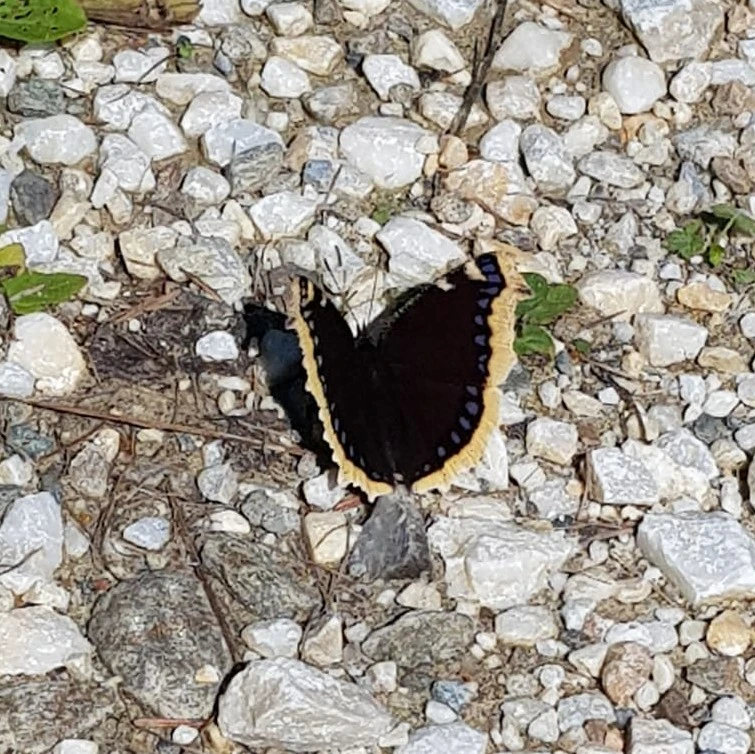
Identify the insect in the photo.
Nymphalis antiopa
